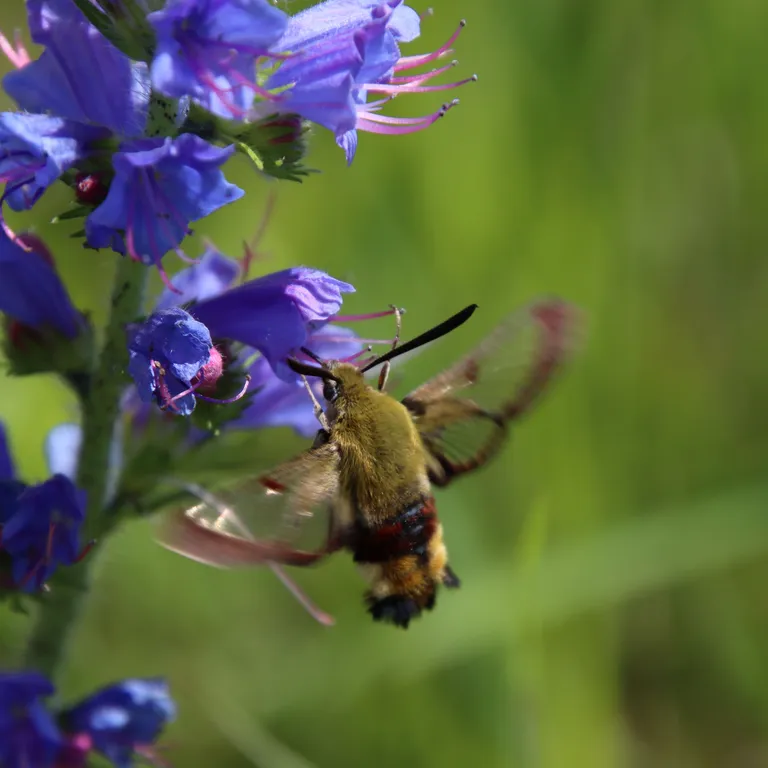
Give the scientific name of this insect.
Hemaris fuciformis
